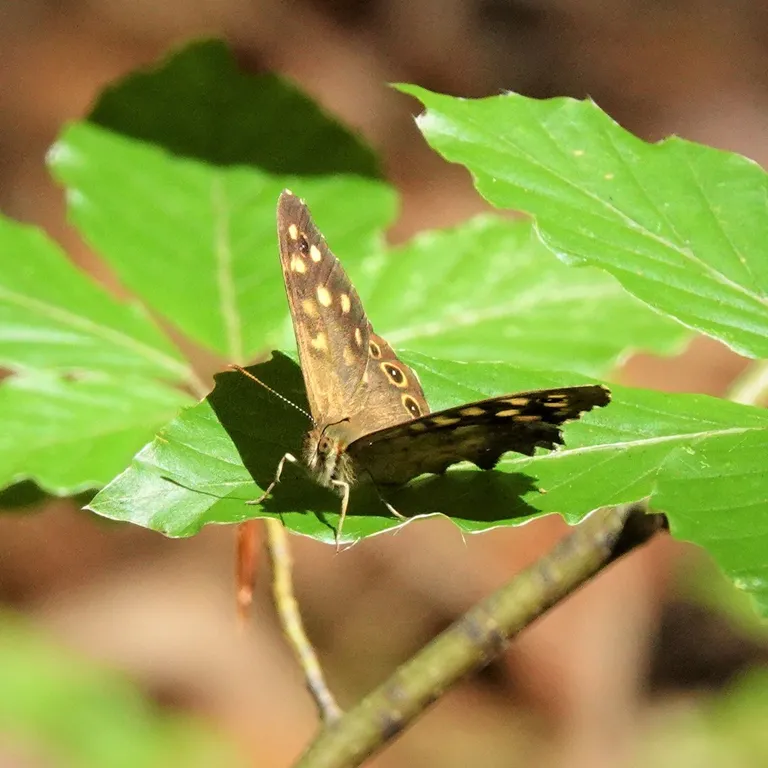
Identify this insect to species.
Pararge aegeria
